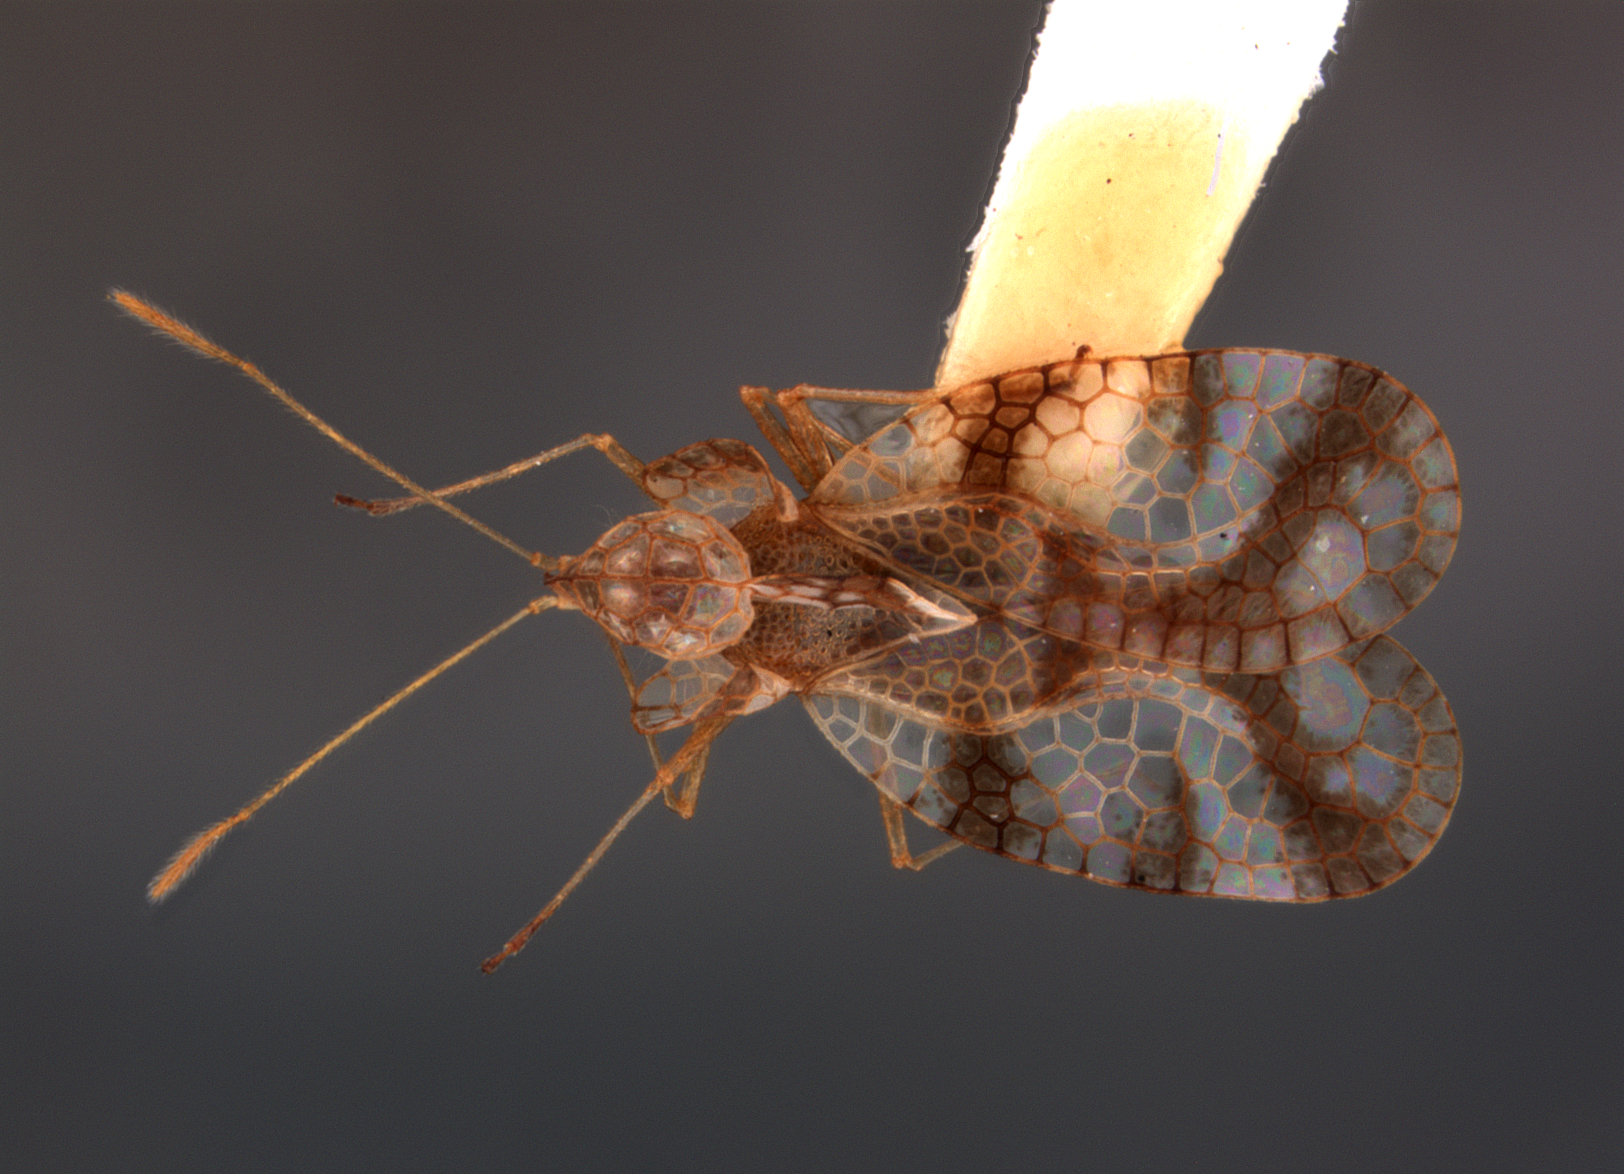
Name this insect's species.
Stephanitis outouana
